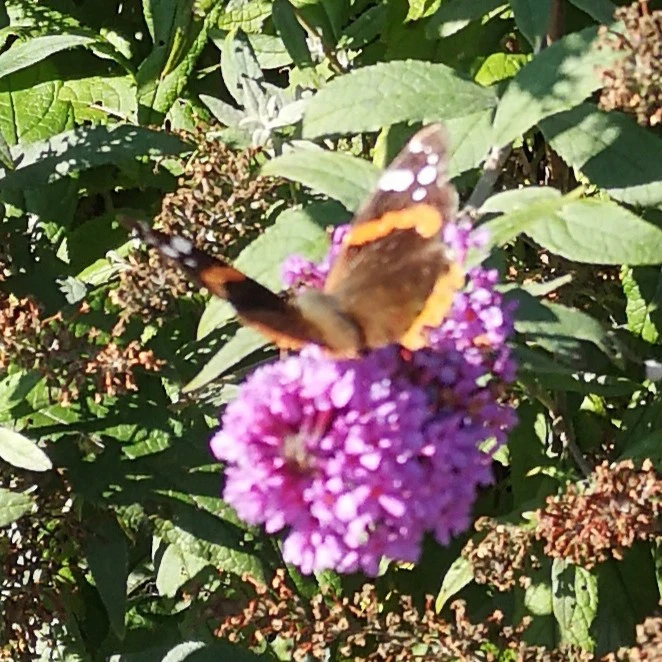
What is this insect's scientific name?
Vanessa atalanta
